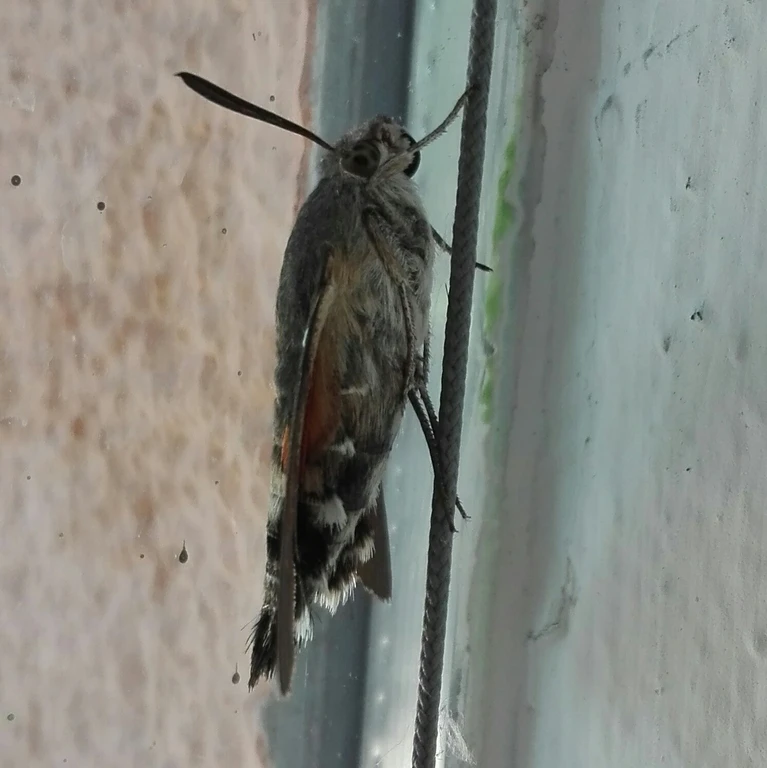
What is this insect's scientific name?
Macroglossum stellatarum
